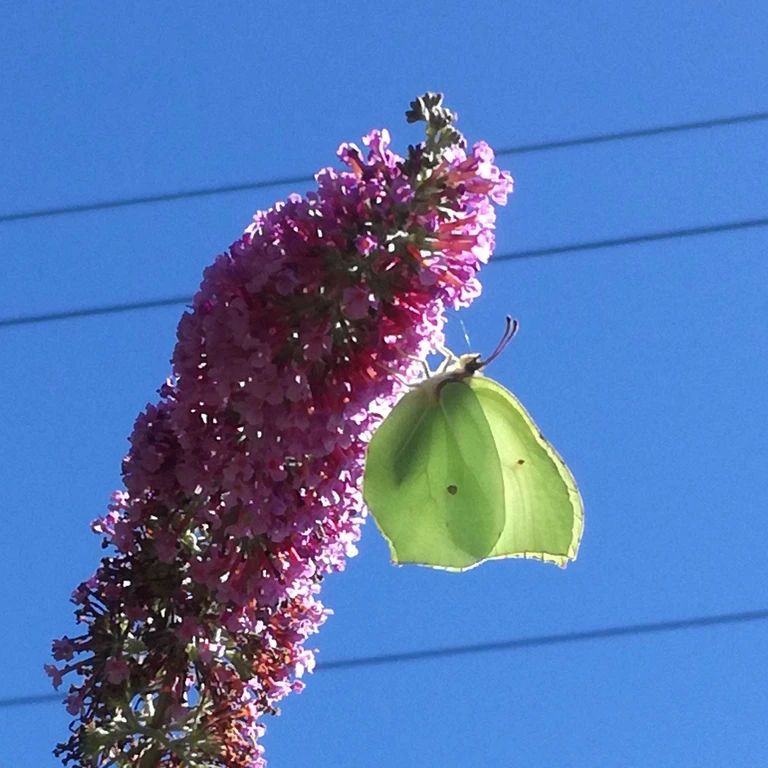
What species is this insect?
Gonepteryx rhamni
